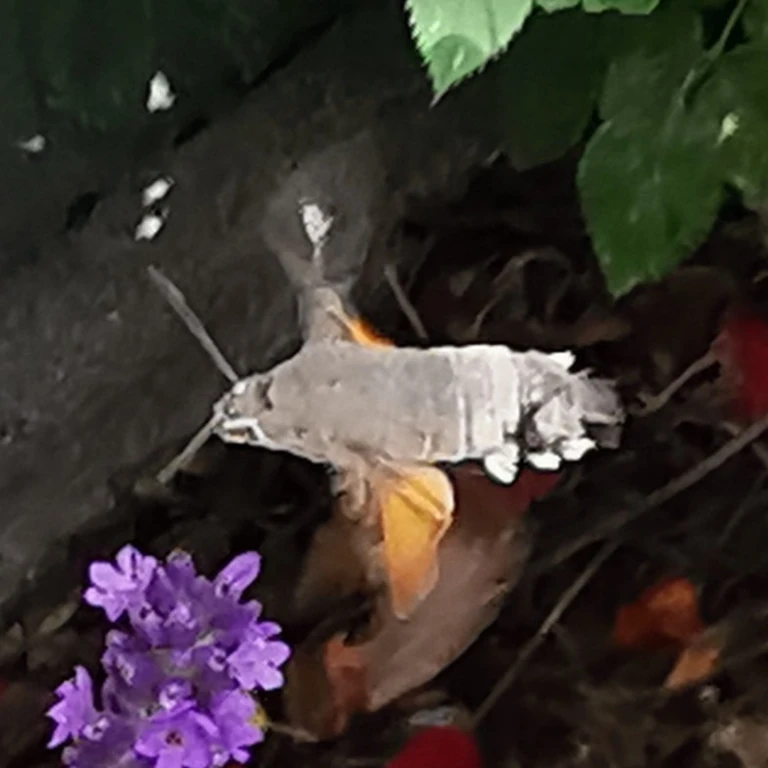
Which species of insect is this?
Macroglossum stellatarum
